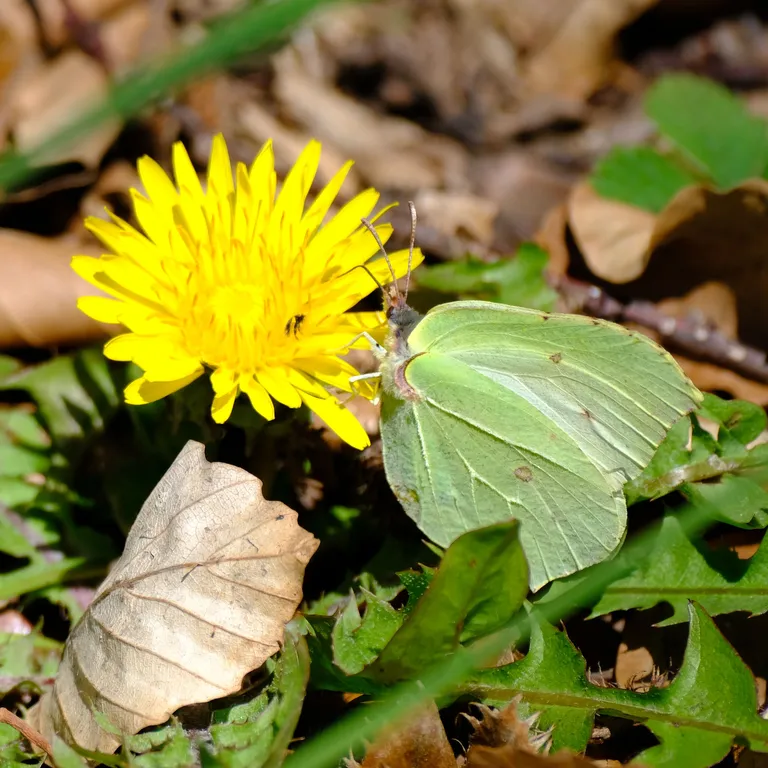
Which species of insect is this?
Gonepteryx rhamni
